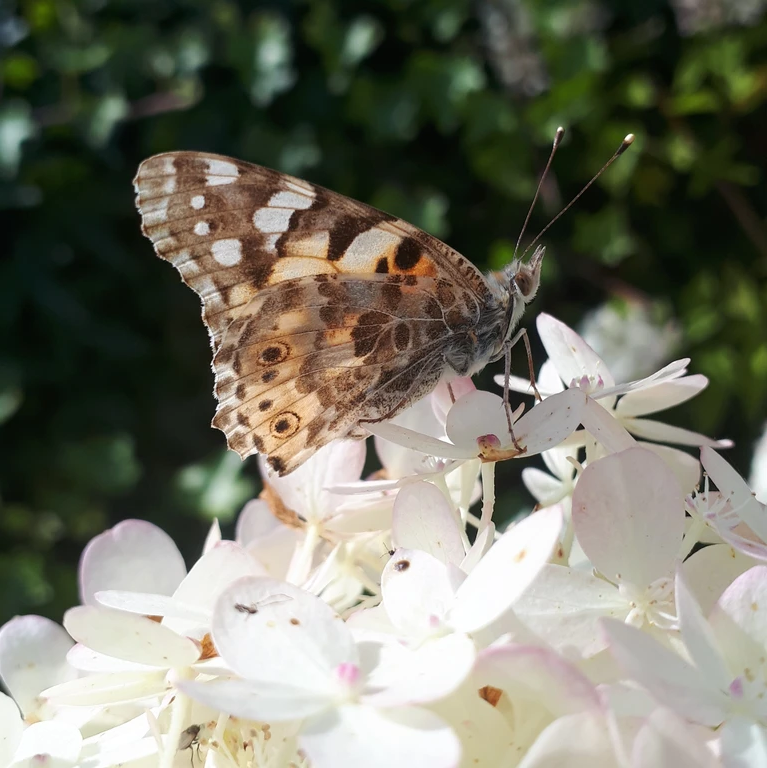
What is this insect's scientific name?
Vanessa cardui
